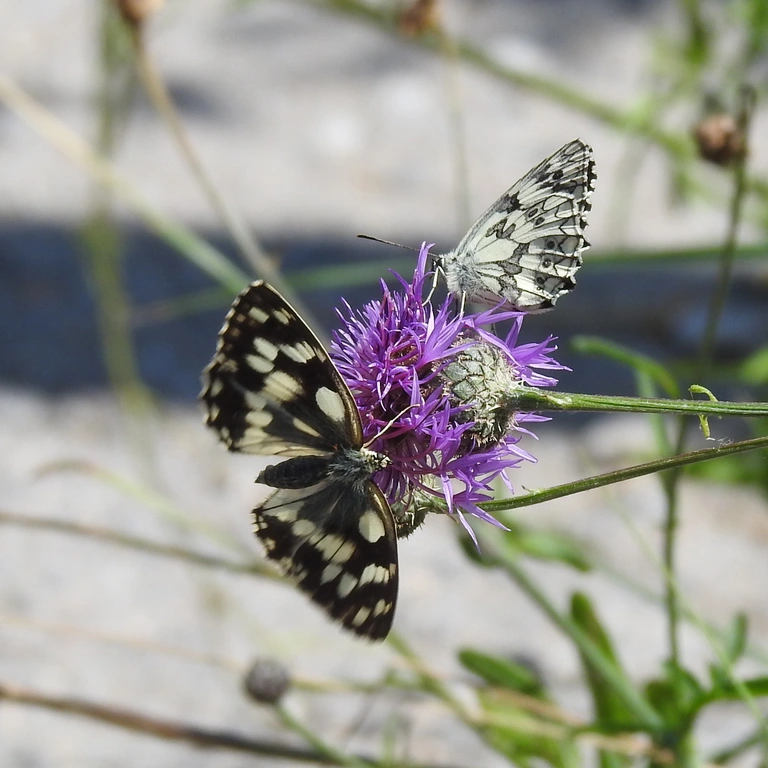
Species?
Melanargia galathea
